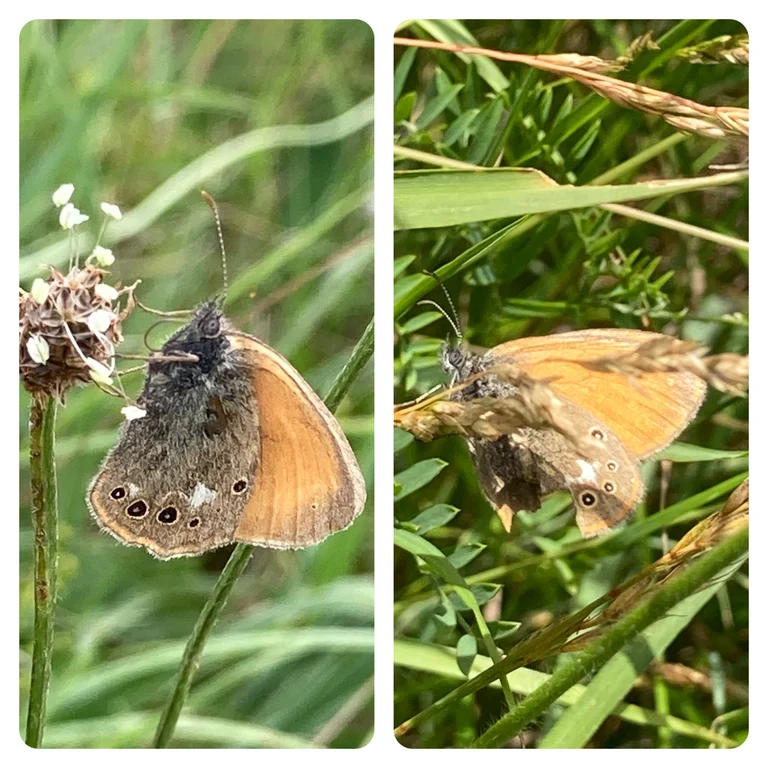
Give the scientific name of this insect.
Coenonympha glycerion (also Coenonympha iphis)
